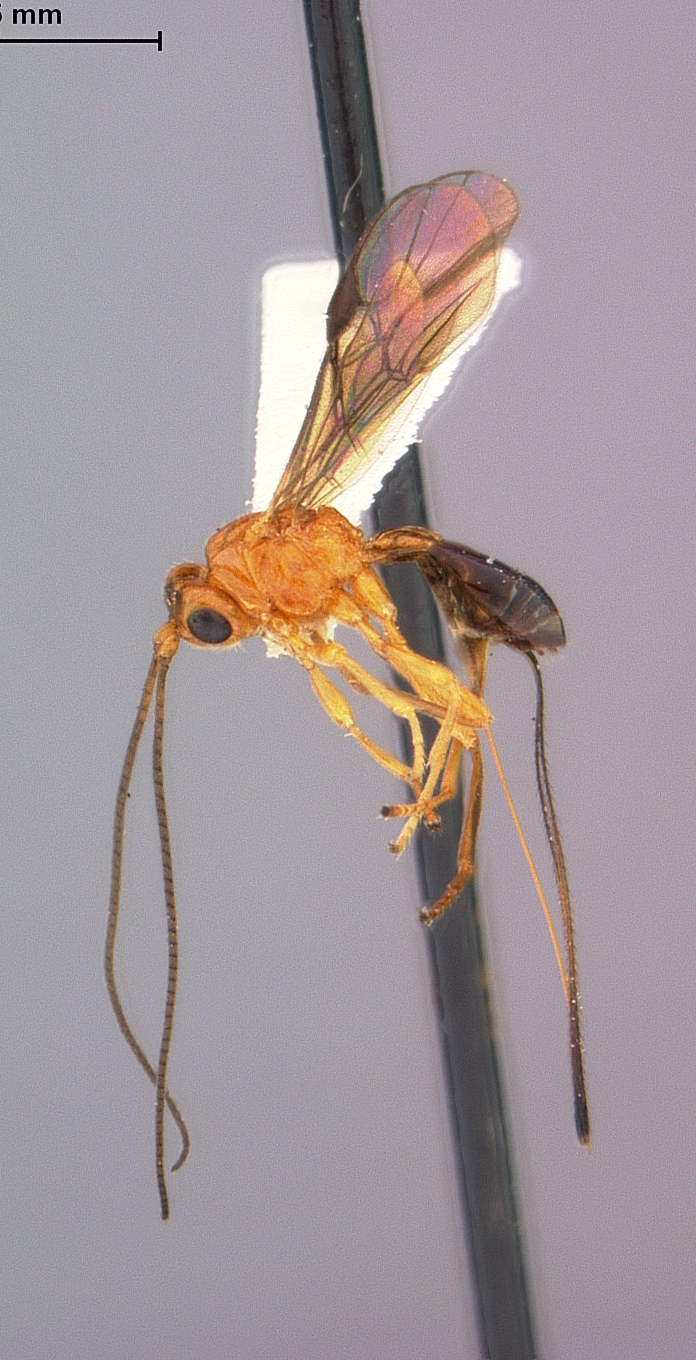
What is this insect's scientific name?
Opius hageni
